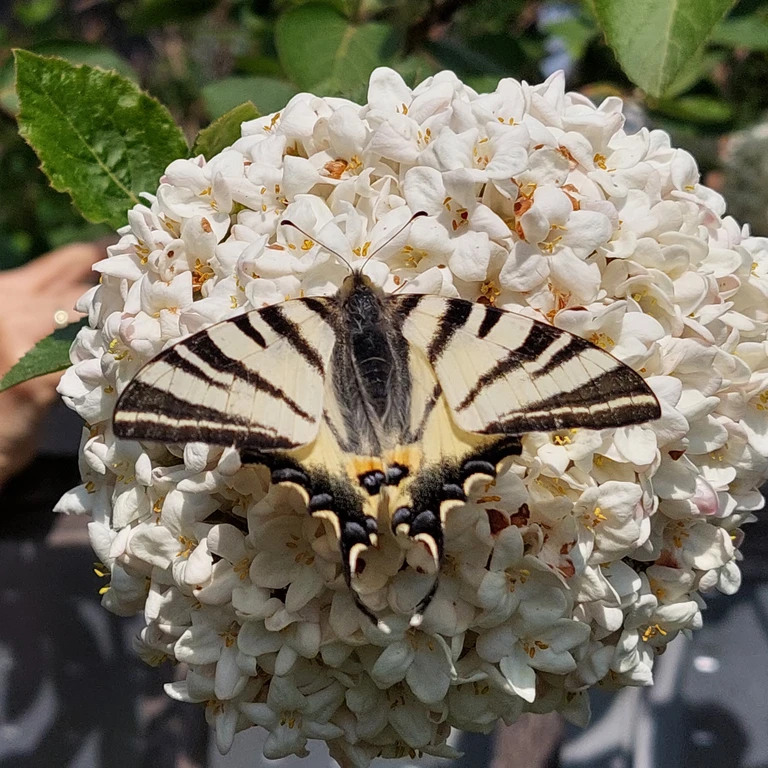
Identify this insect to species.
Iphiclides podalirius
